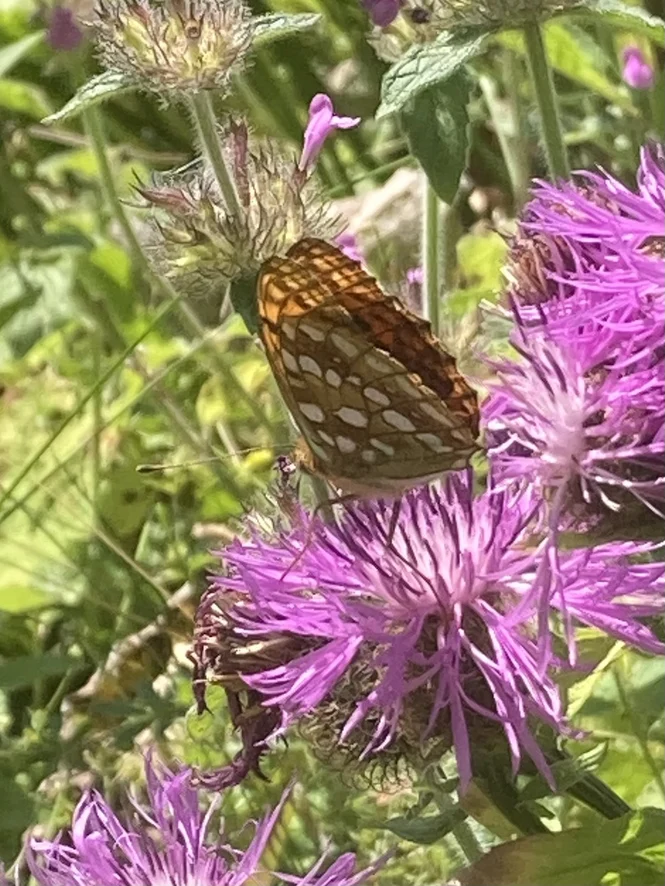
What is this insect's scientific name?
Fabriciana adippe
